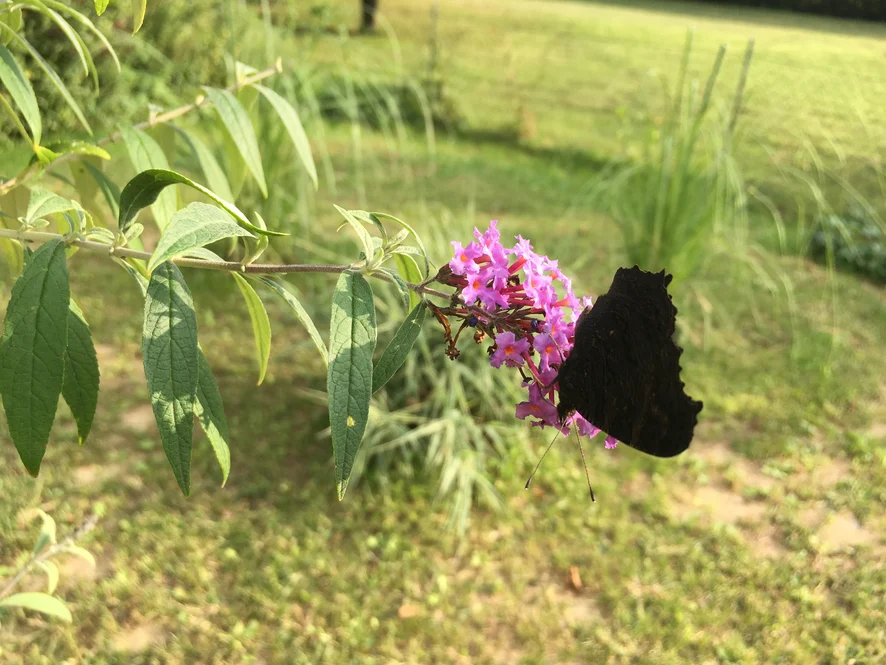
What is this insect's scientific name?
Aglais io
